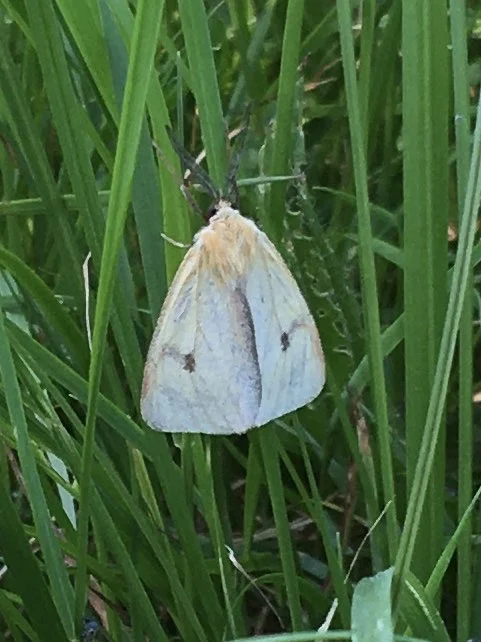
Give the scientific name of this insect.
Diacrisia sannio
